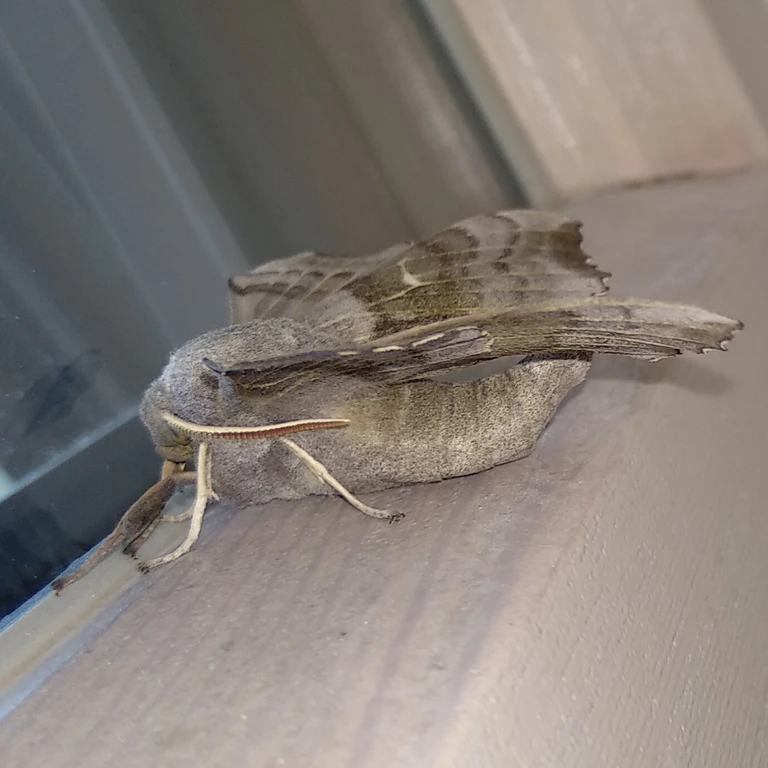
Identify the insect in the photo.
Laothoe populi
